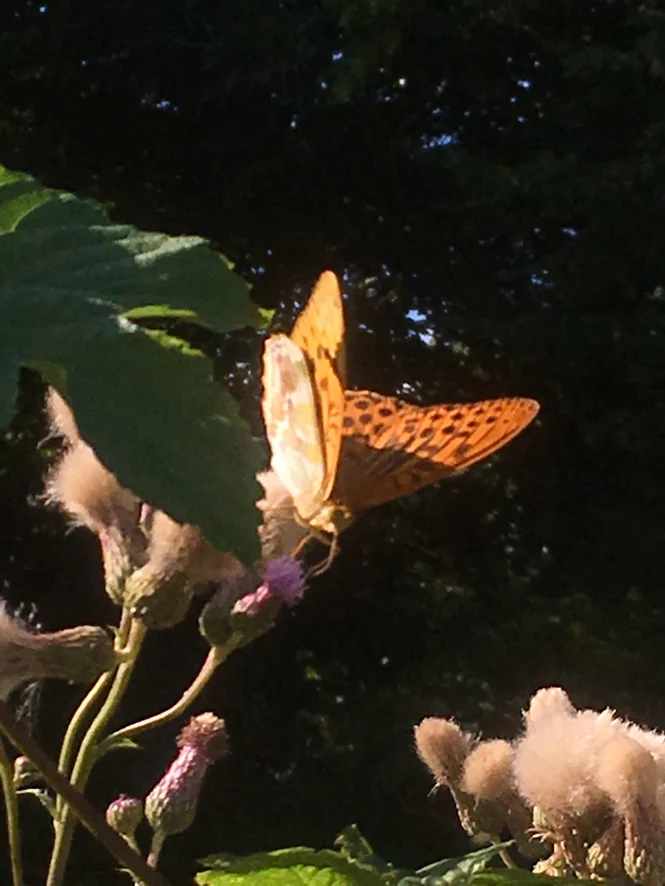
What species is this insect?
Argynnis paphia
